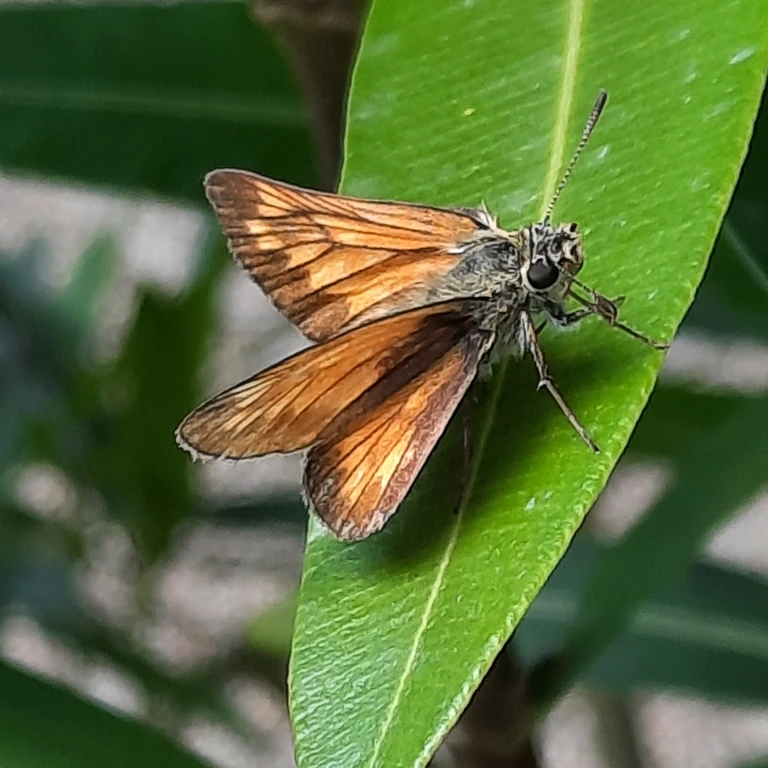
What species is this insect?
Ochlodes sylvanus (also Ochlodes venata)
